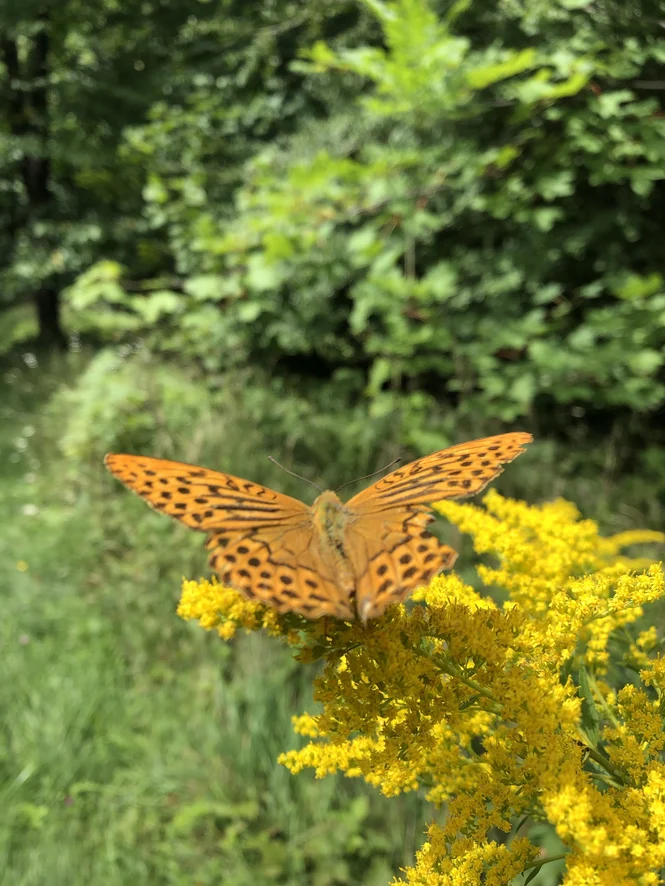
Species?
Argynnis paphia
